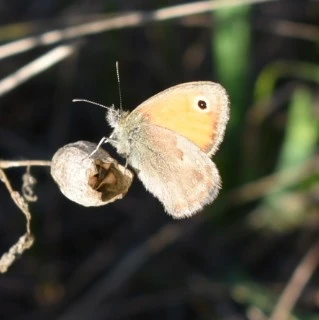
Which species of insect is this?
Coenonympha pamphilus
